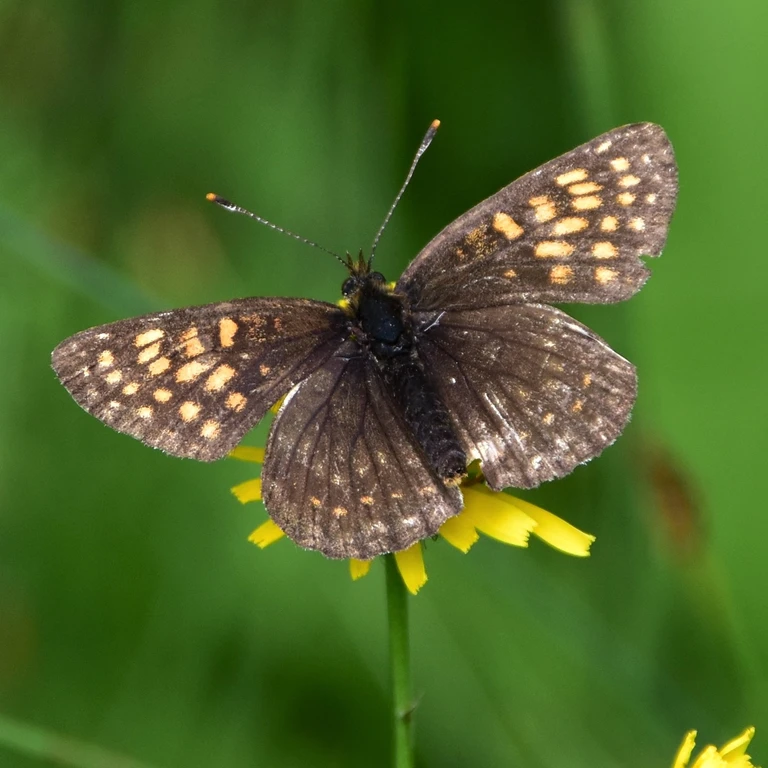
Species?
Melitaea diamina
